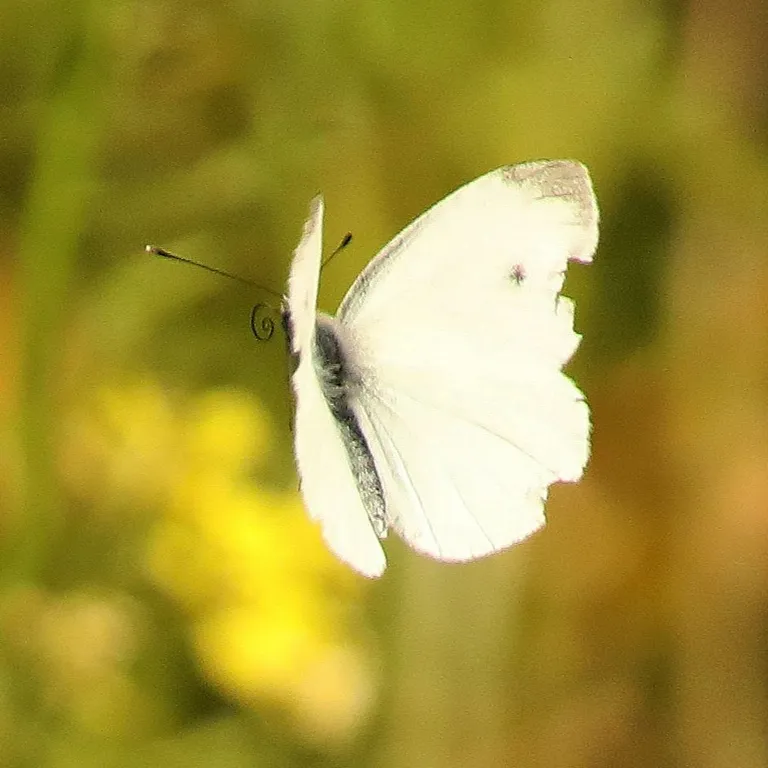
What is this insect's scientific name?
Pieris rapae
